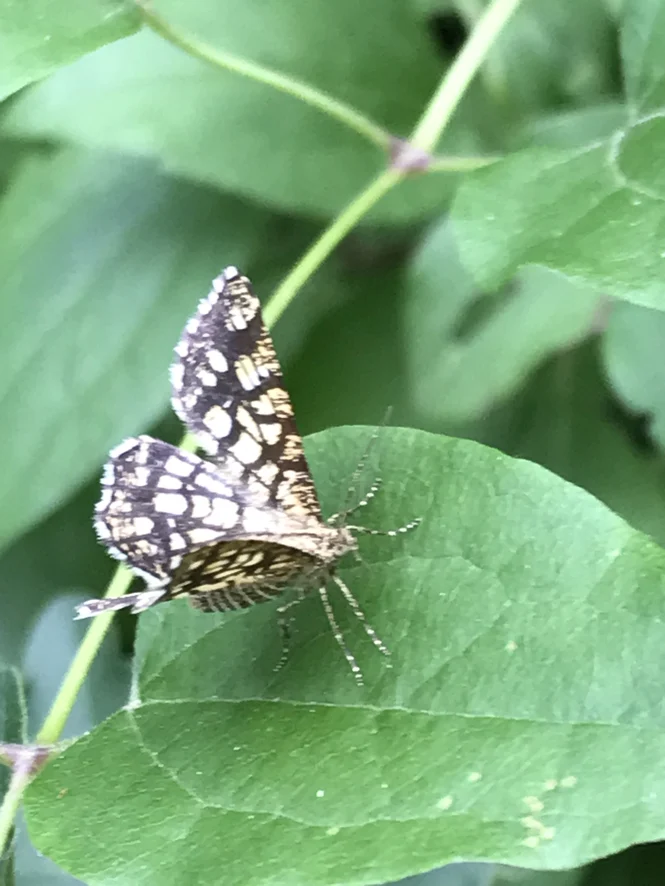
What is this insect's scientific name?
Chiasmia clathrata
